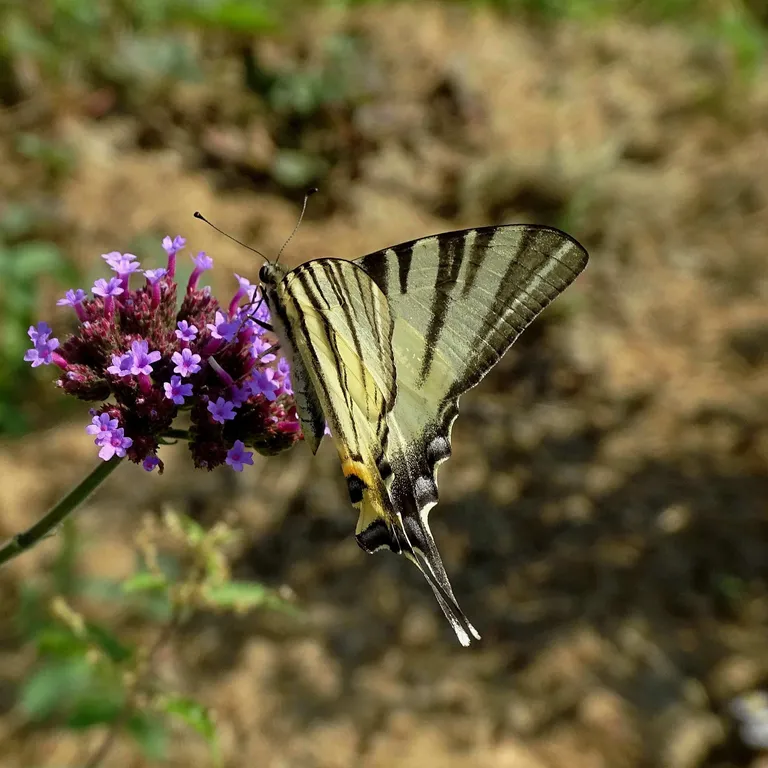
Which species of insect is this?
Iphiclides podalirius
